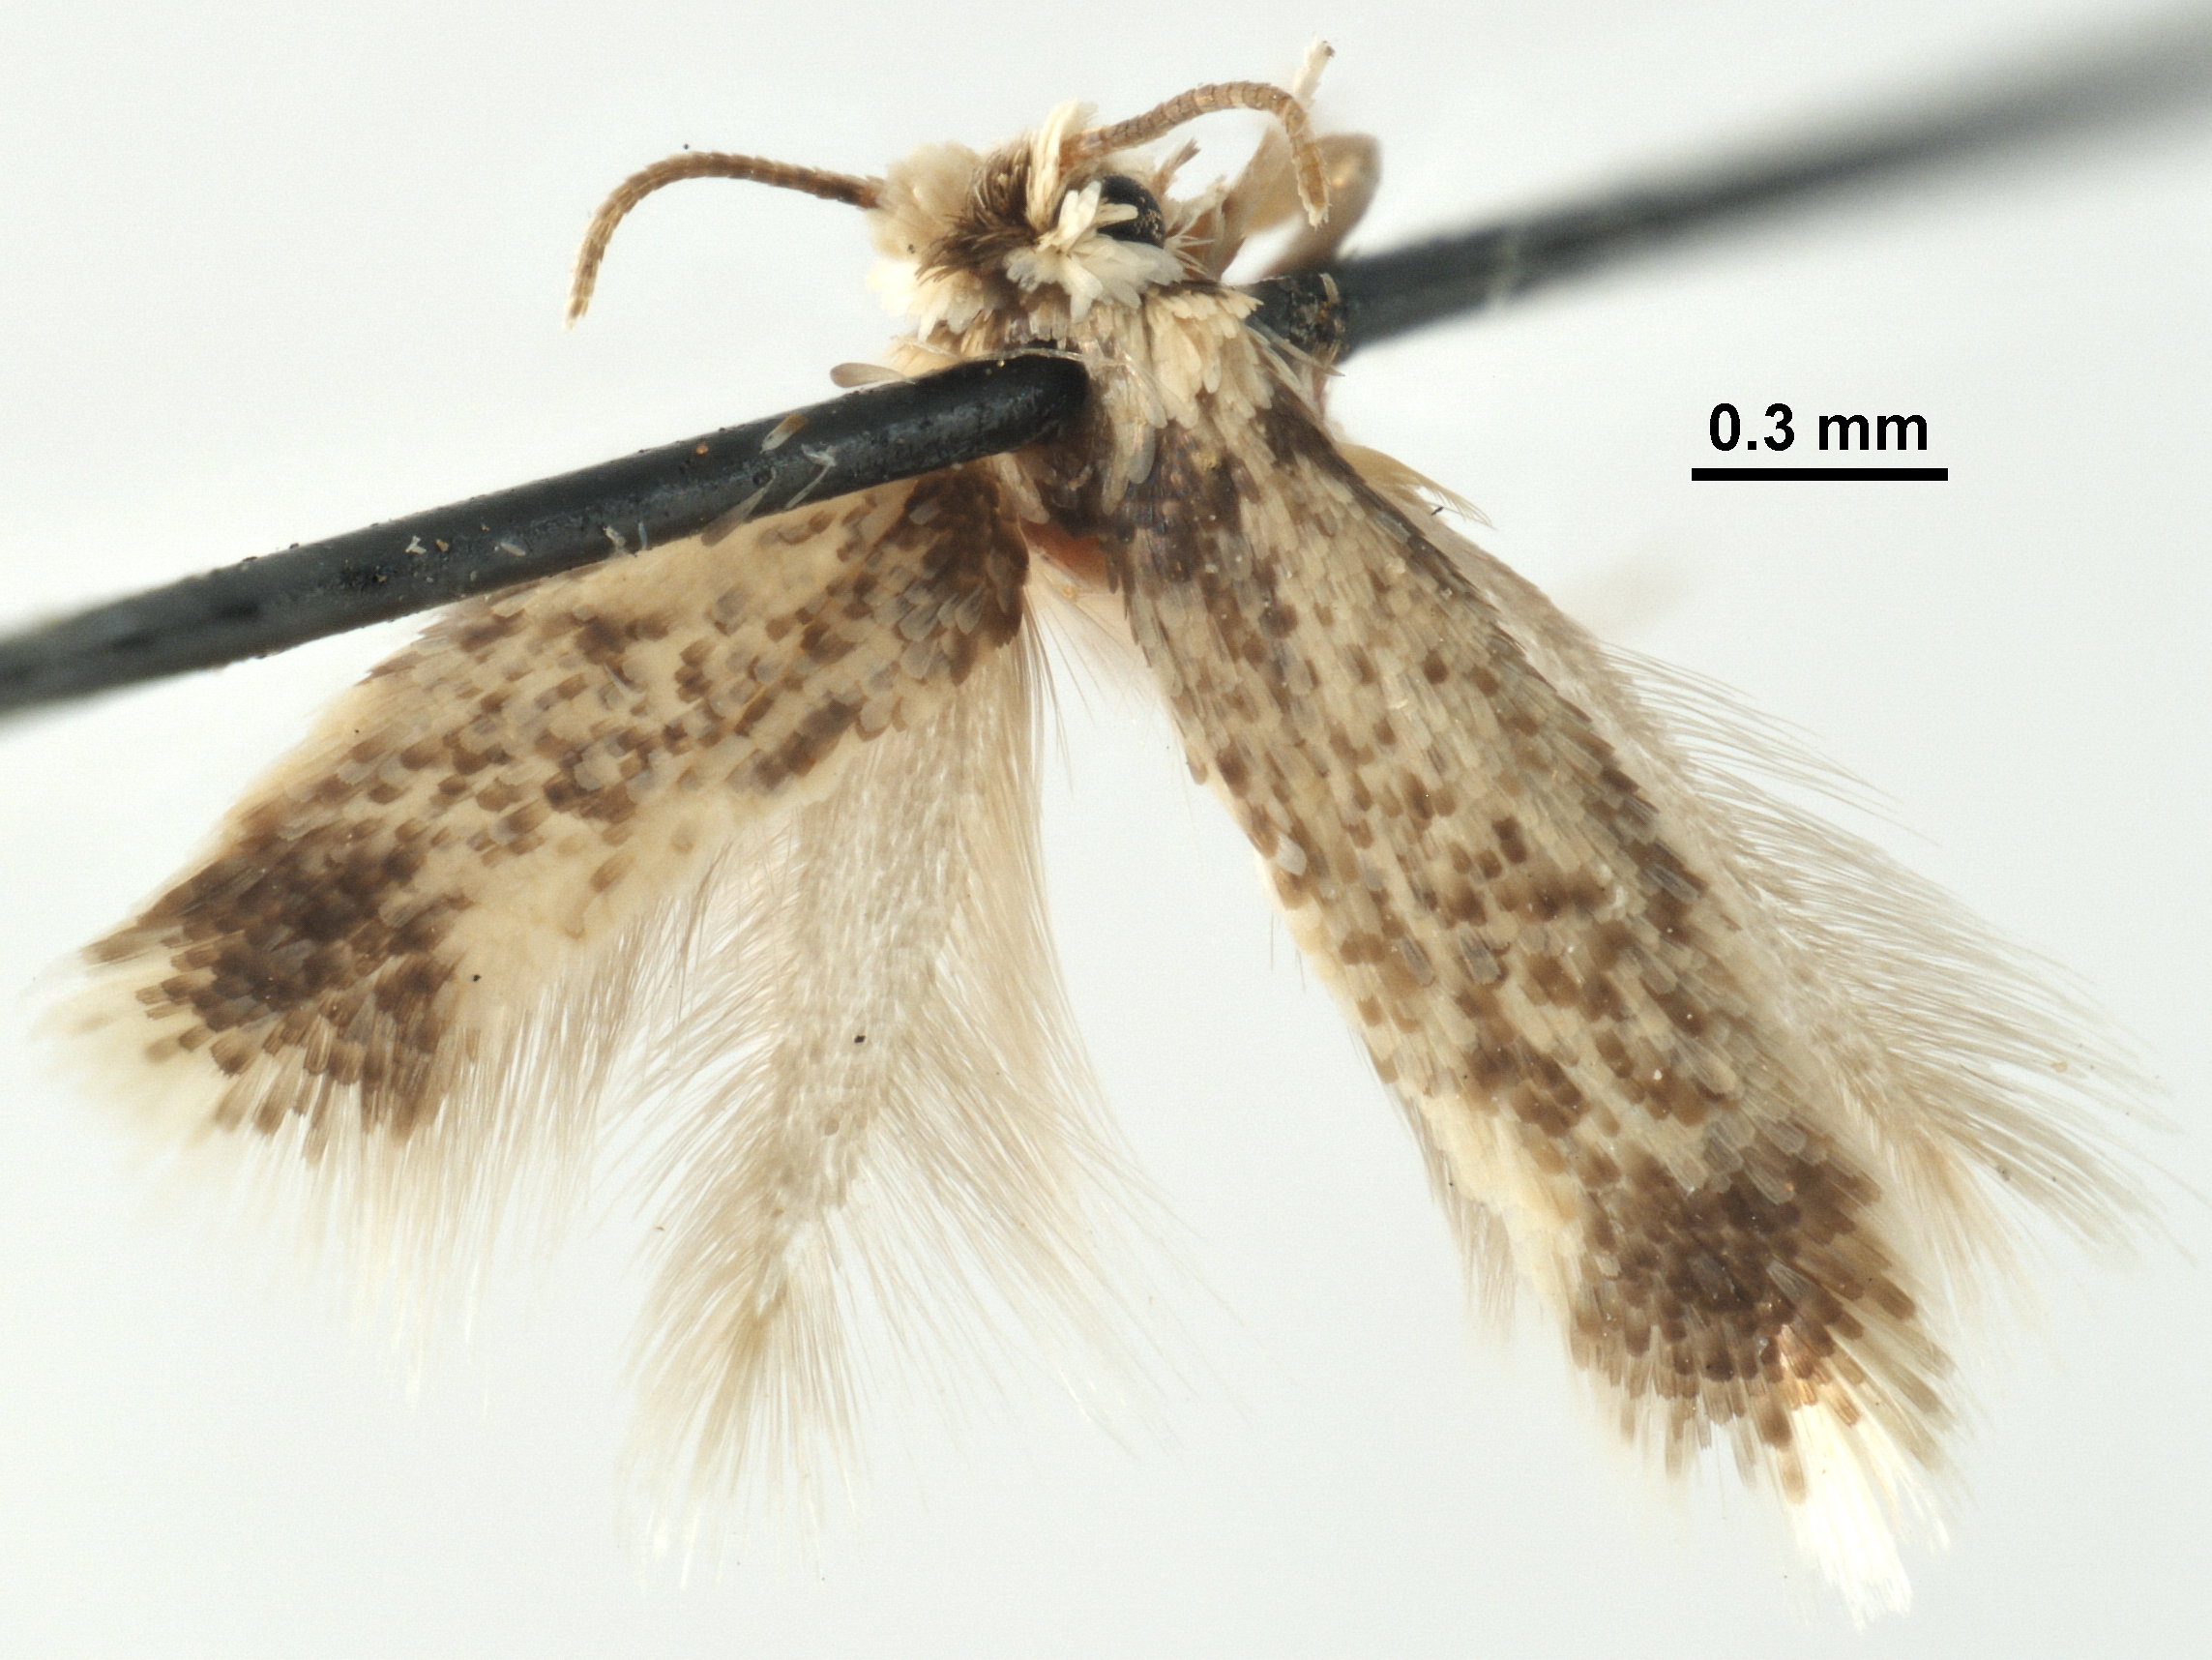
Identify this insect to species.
Stigmella aromella
